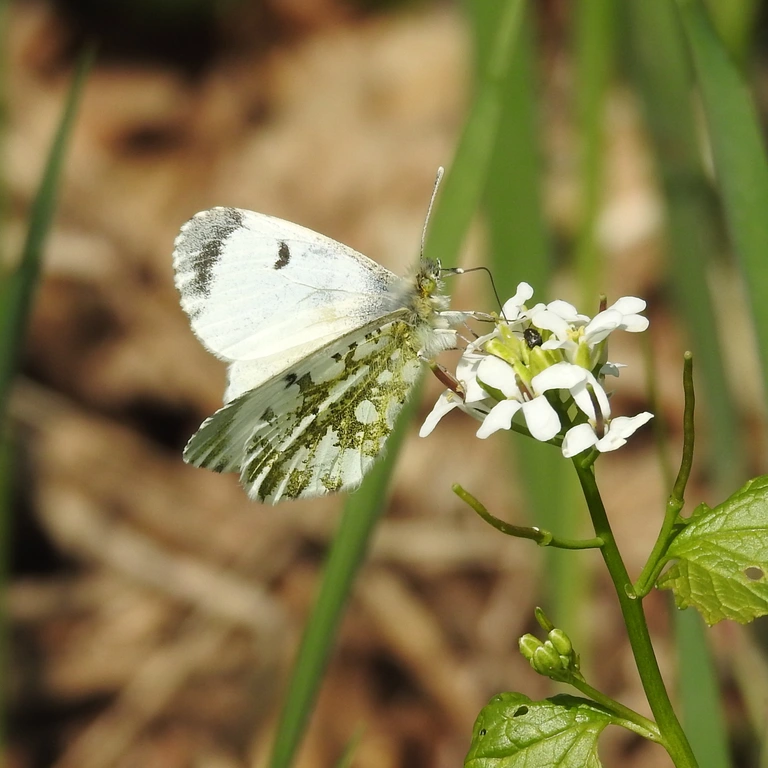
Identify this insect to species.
Anthocharis cardamines
